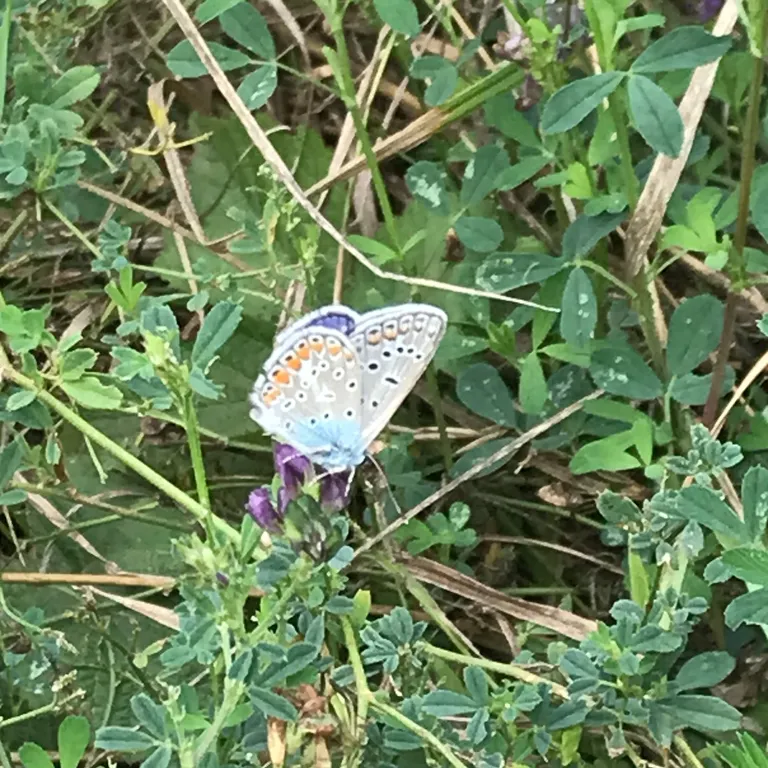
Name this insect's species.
Polyommatus icarus
